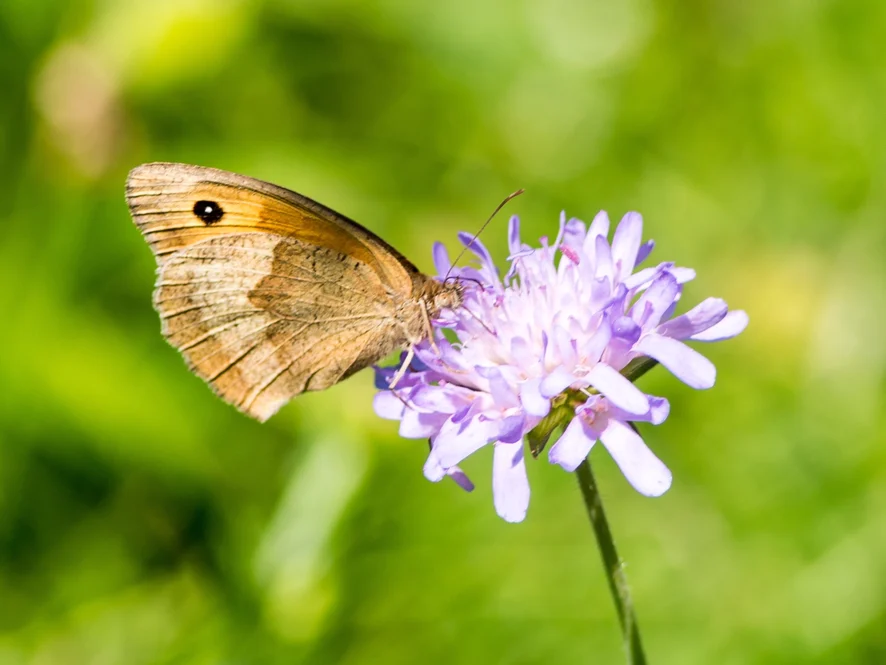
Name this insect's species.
Maniola jurtina
